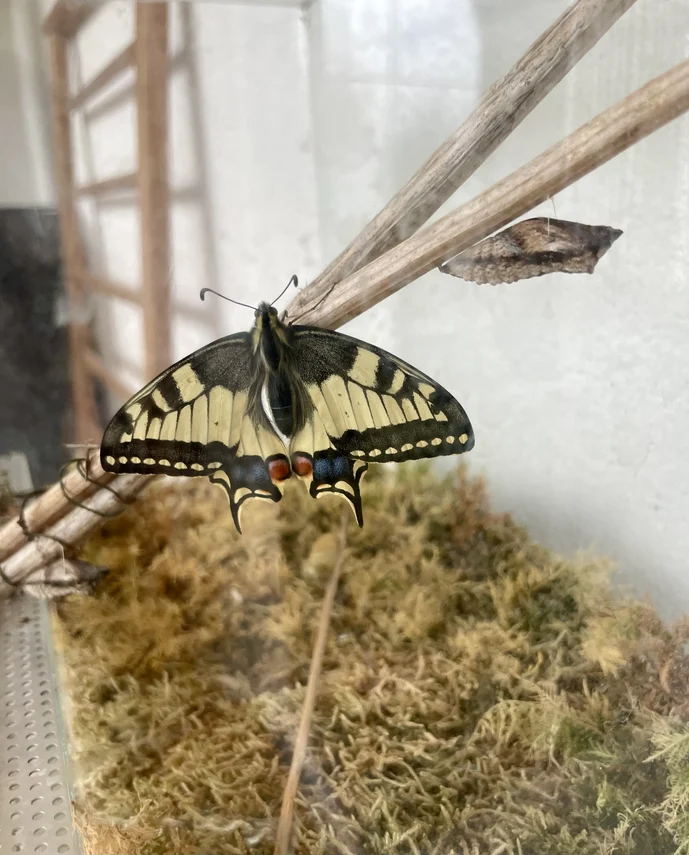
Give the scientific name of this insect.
Papilio machaon
